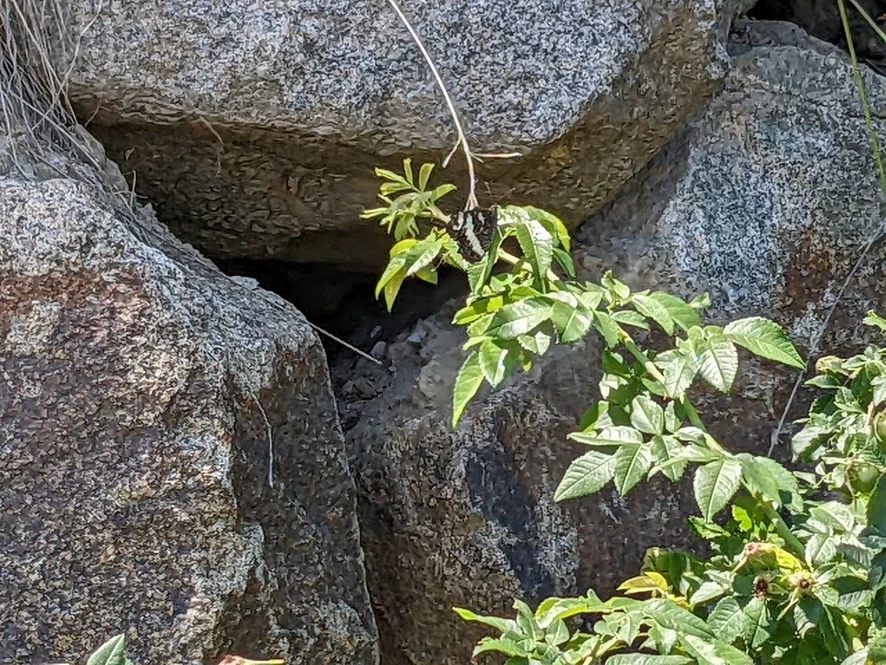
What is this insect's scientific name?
Brintesia circe
